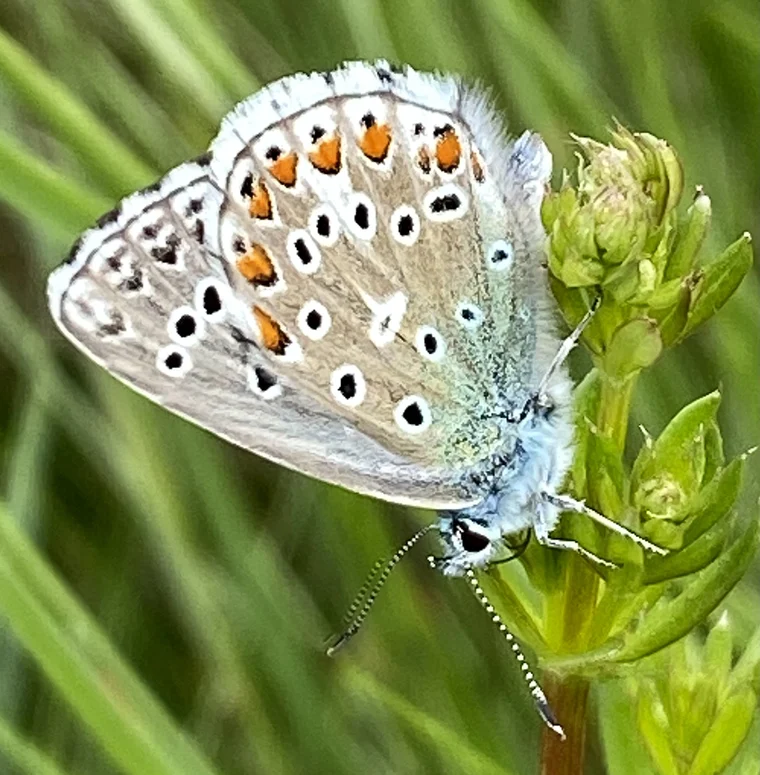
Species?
Lysandra bellargus
